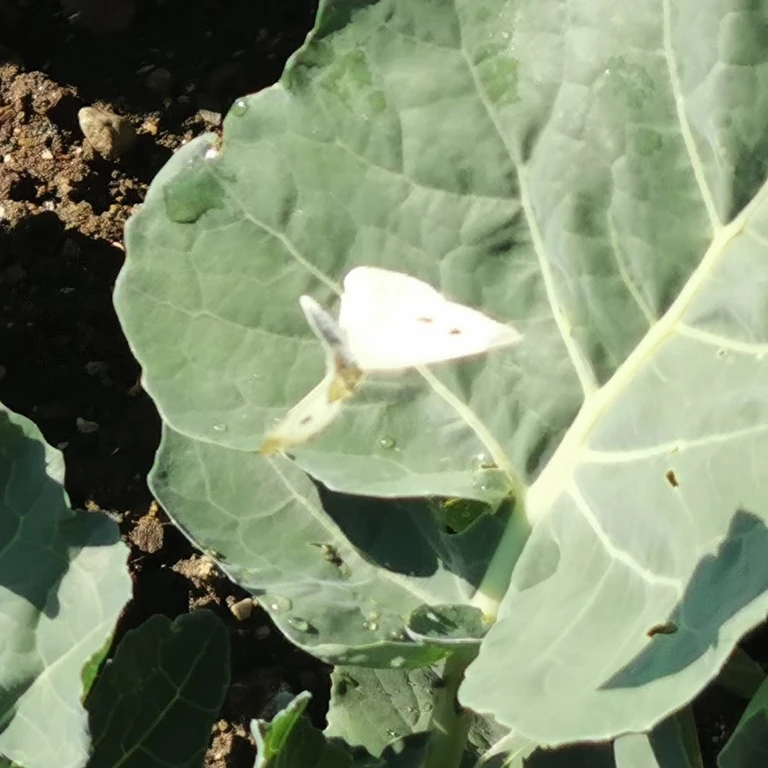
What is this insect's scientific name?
Pieris rapae
